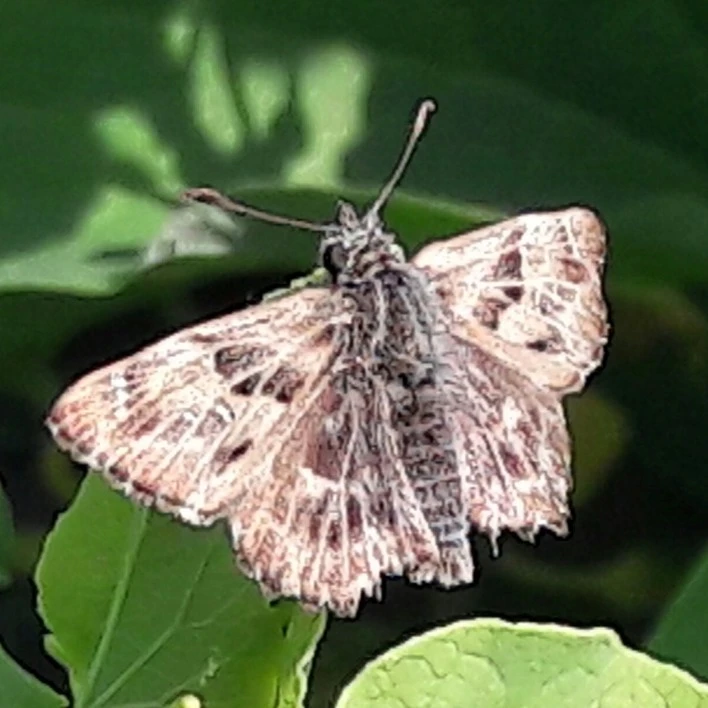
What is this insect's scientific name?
Carcharodus alceae
